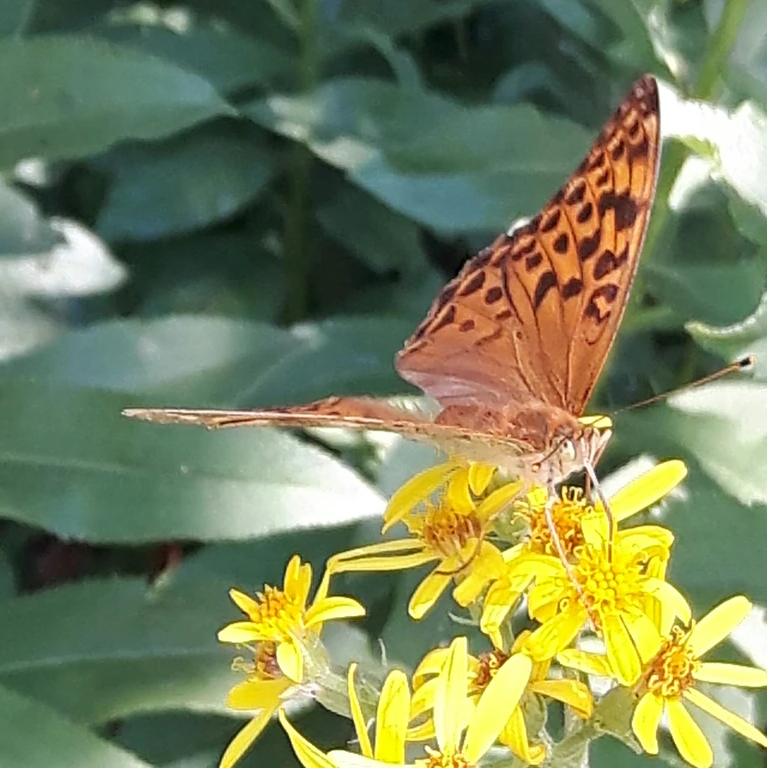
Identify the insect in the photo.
Argynnis paphia
